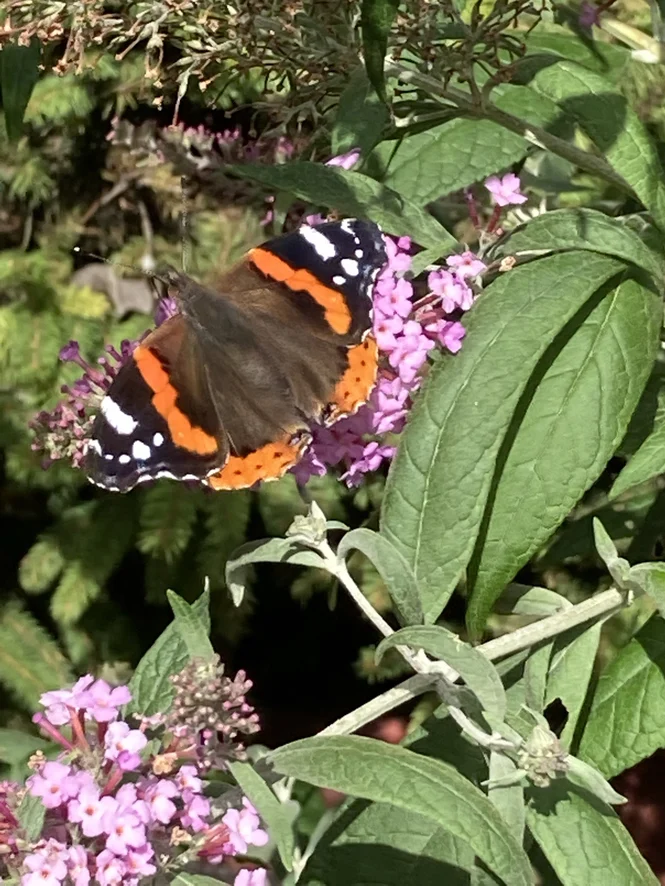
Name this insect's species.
Vanessa atalanta
